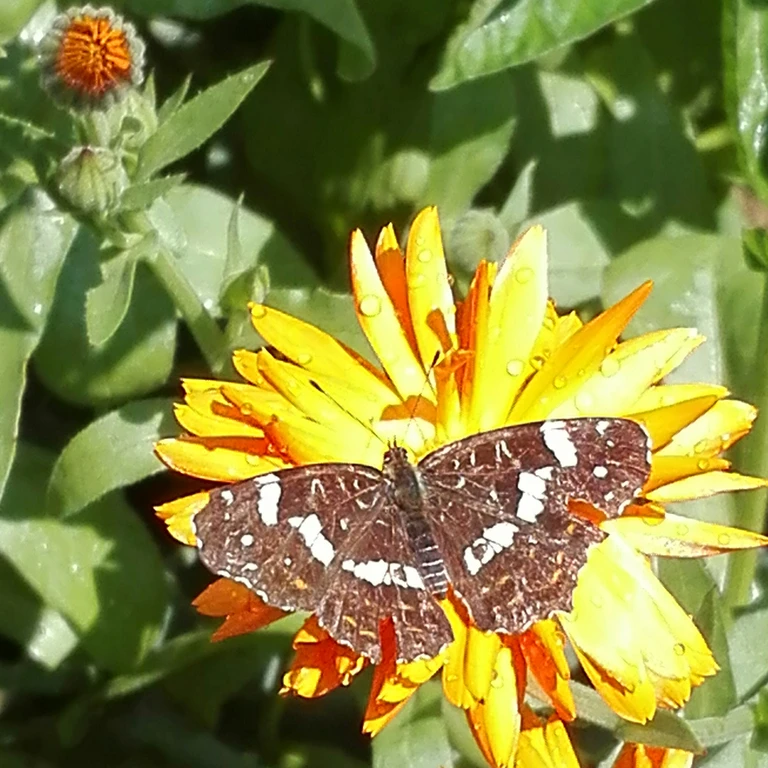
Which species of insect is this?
Araschnia levana
